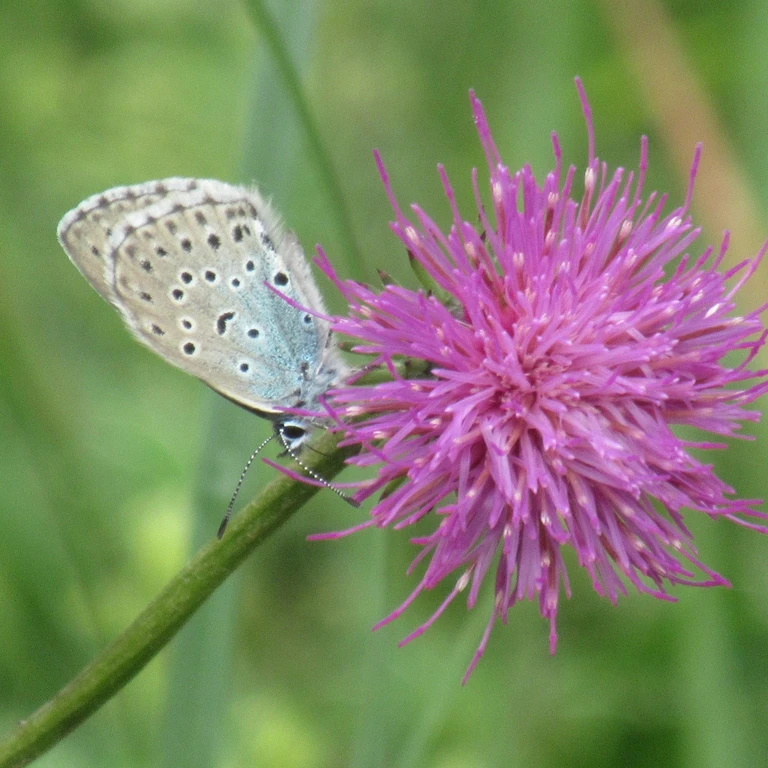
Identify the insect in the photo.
Phengaris arion (also Maculinea arion)
